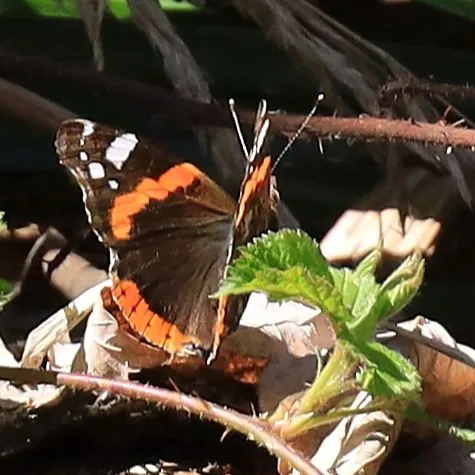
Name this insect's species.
Vanessa atalanta
